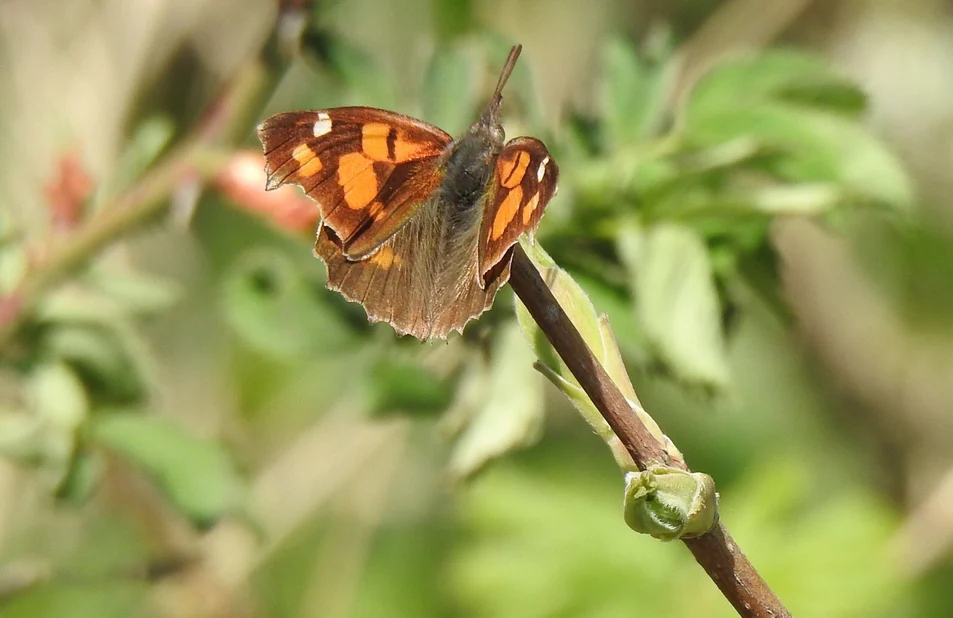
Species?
Libythea celtis
